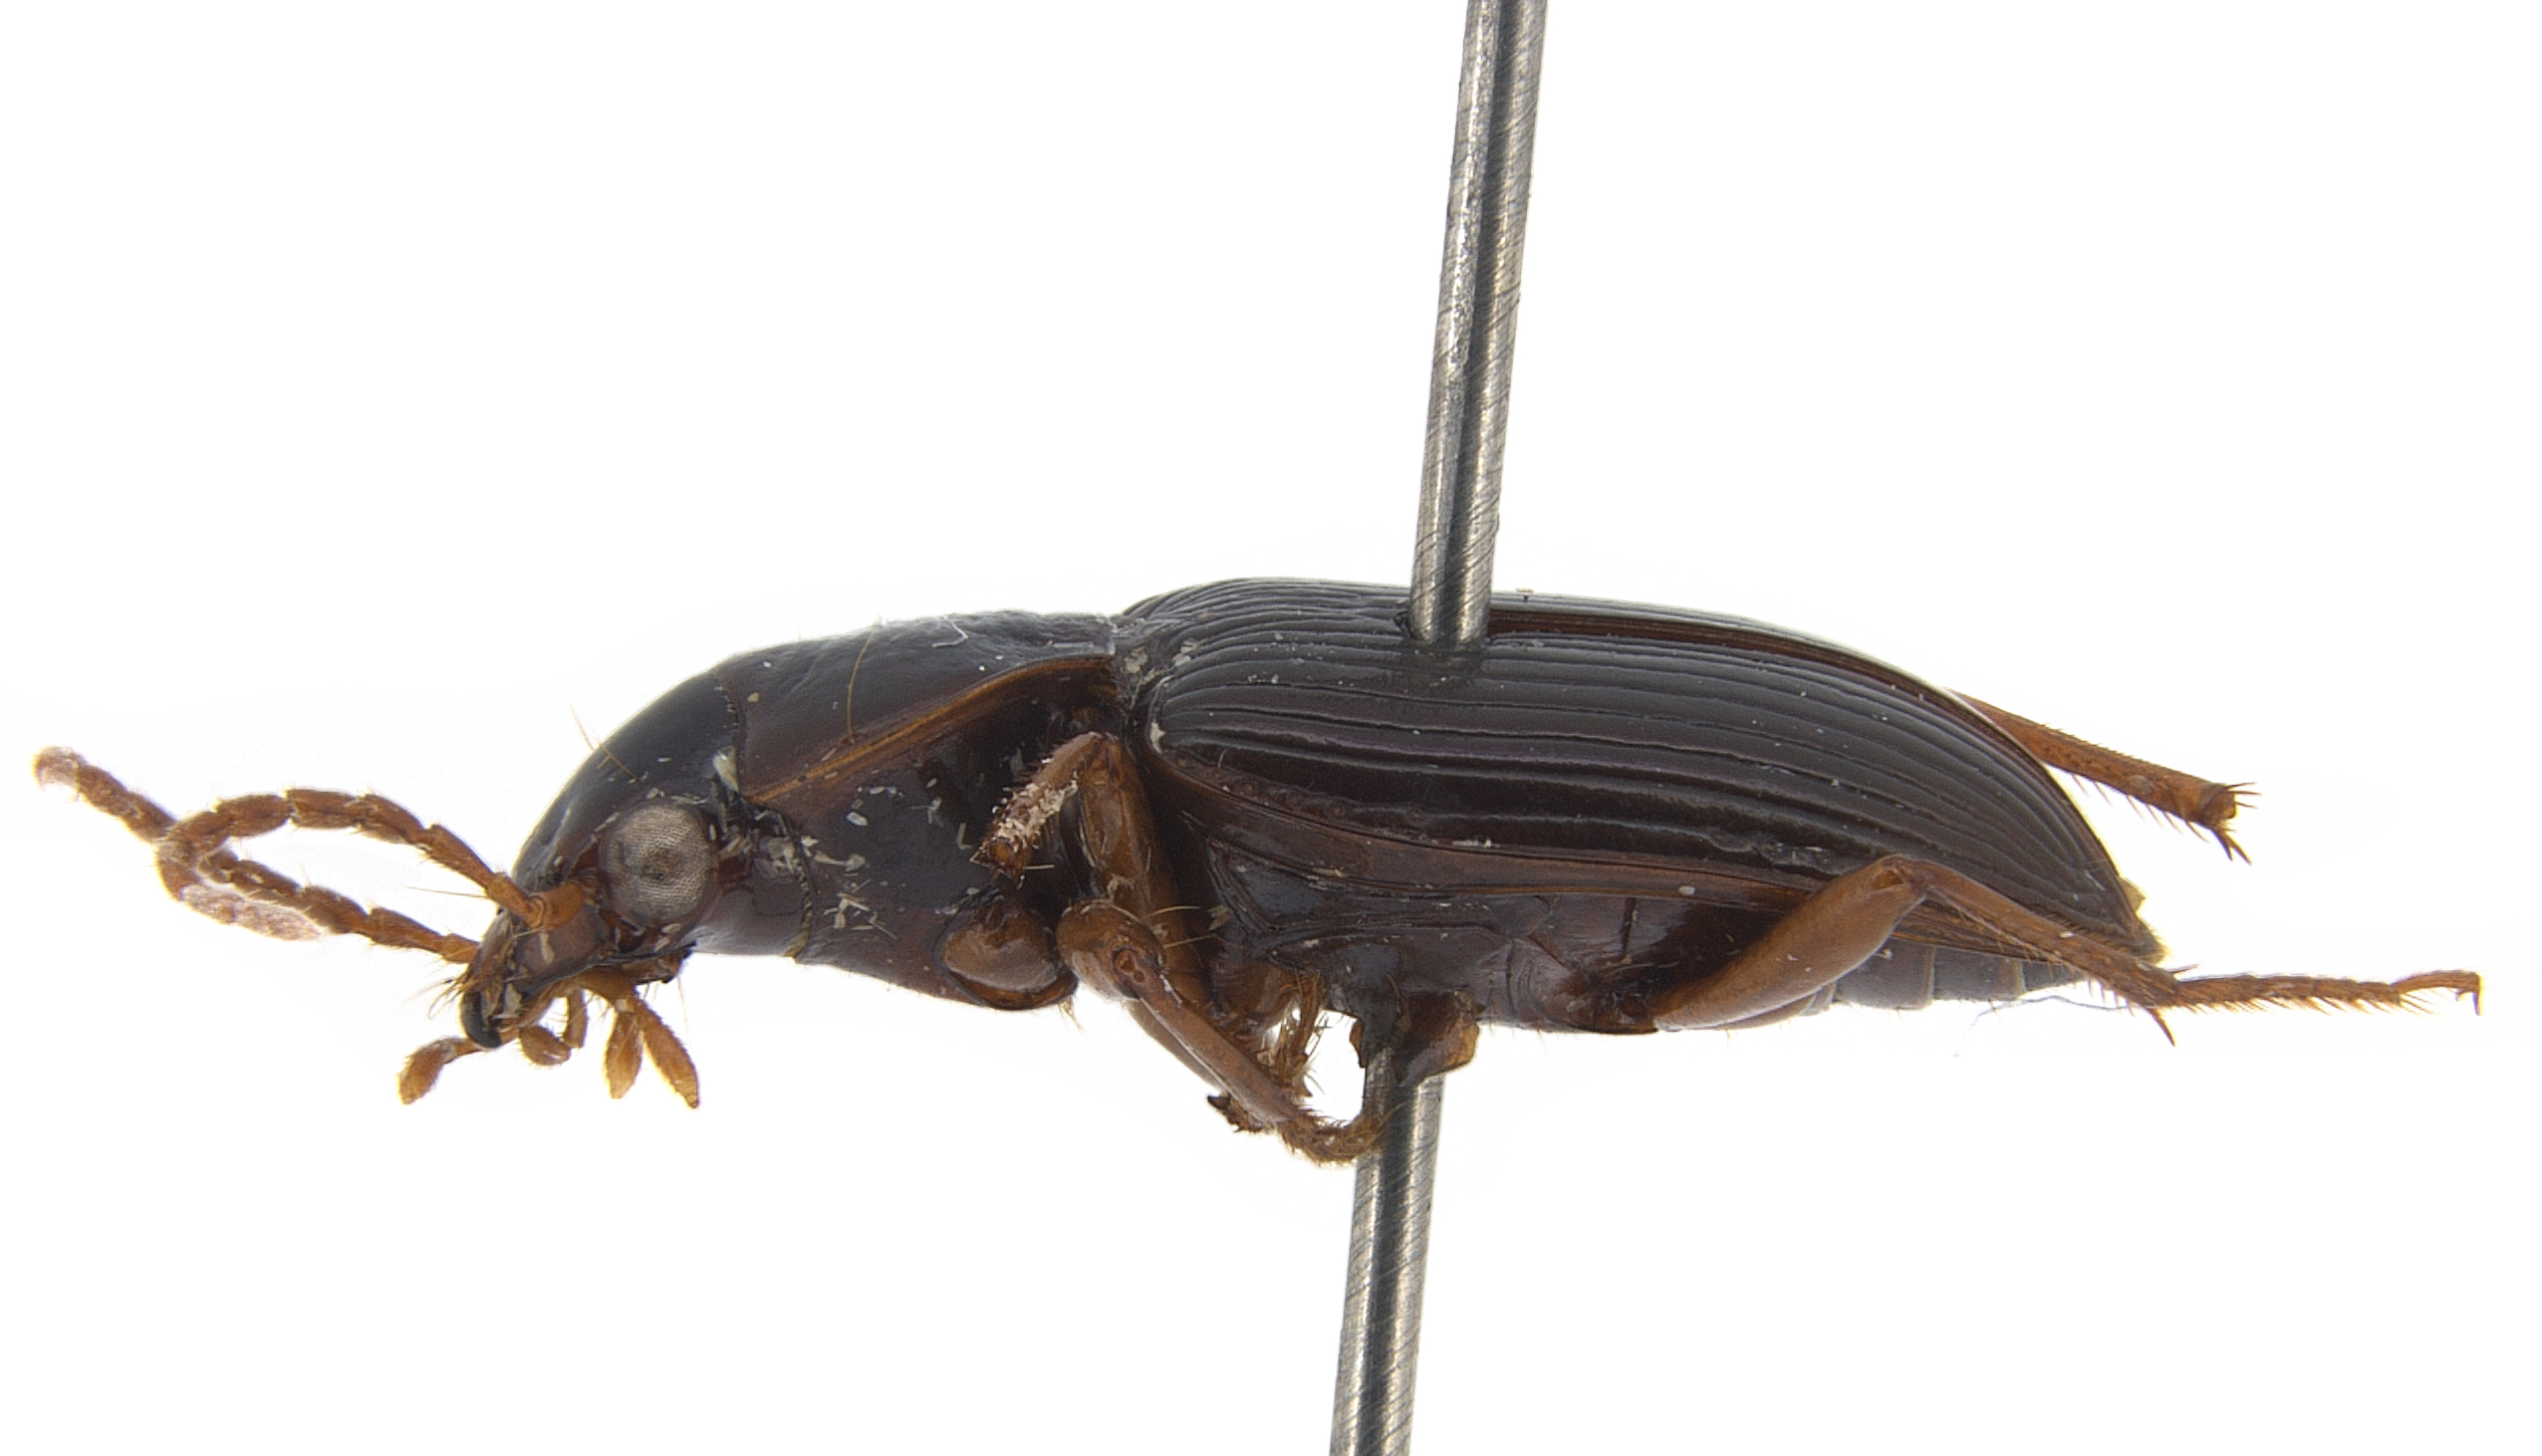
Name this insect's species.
Trichopselaphus woldai
